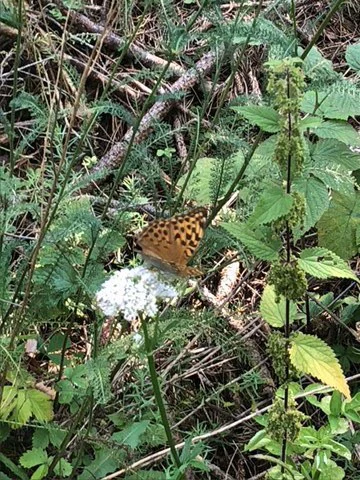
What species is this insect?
Argynnis paphia
